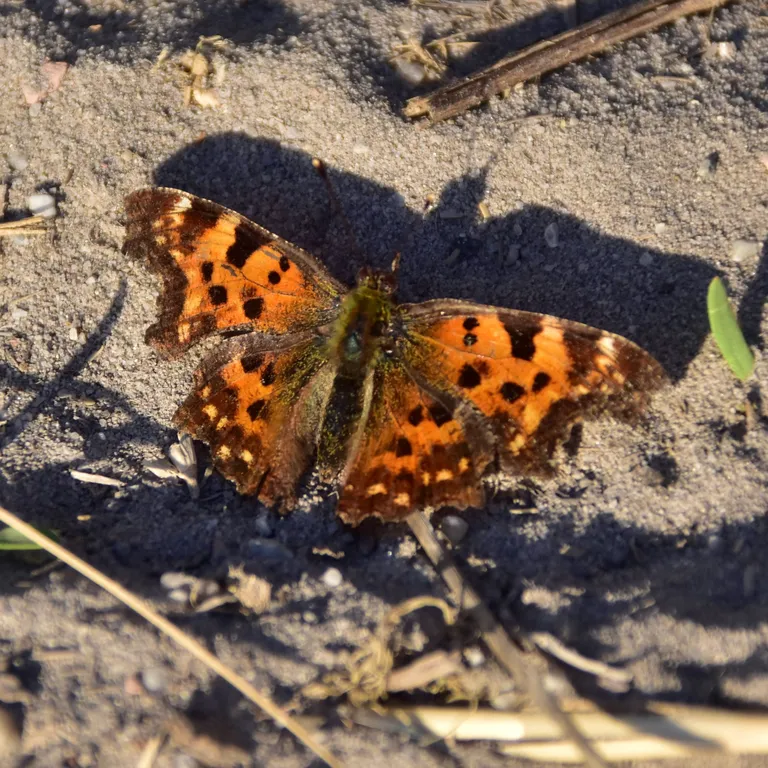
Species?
Polygonia c-album
